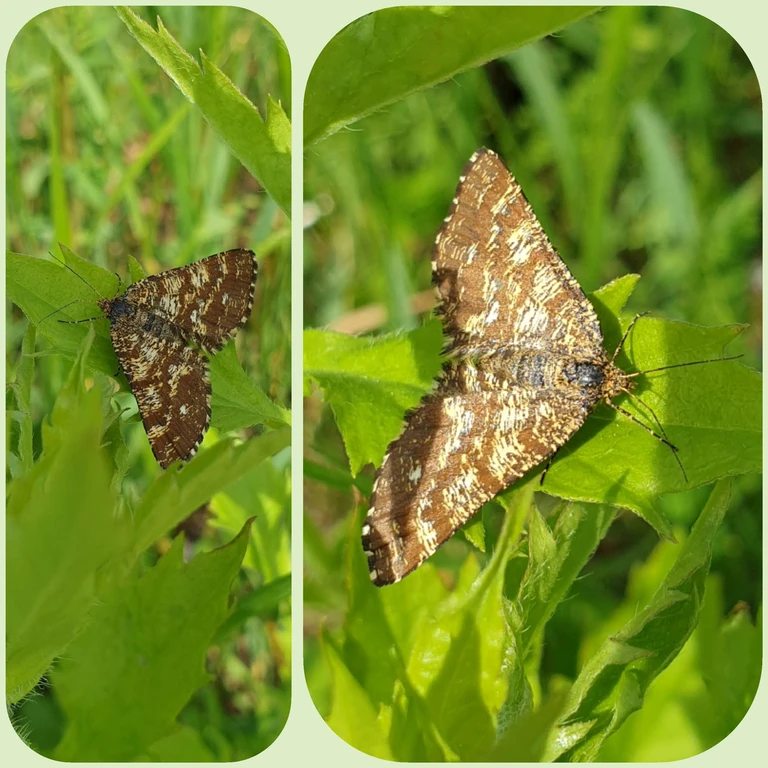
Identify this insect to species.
Ematurga atomaria
